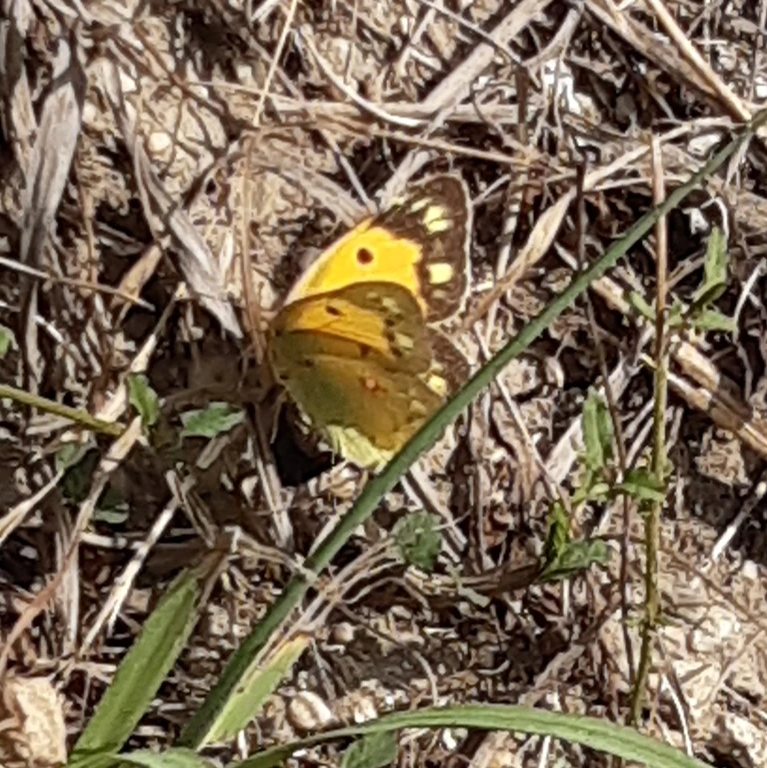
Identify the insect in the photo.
Colias croceus
